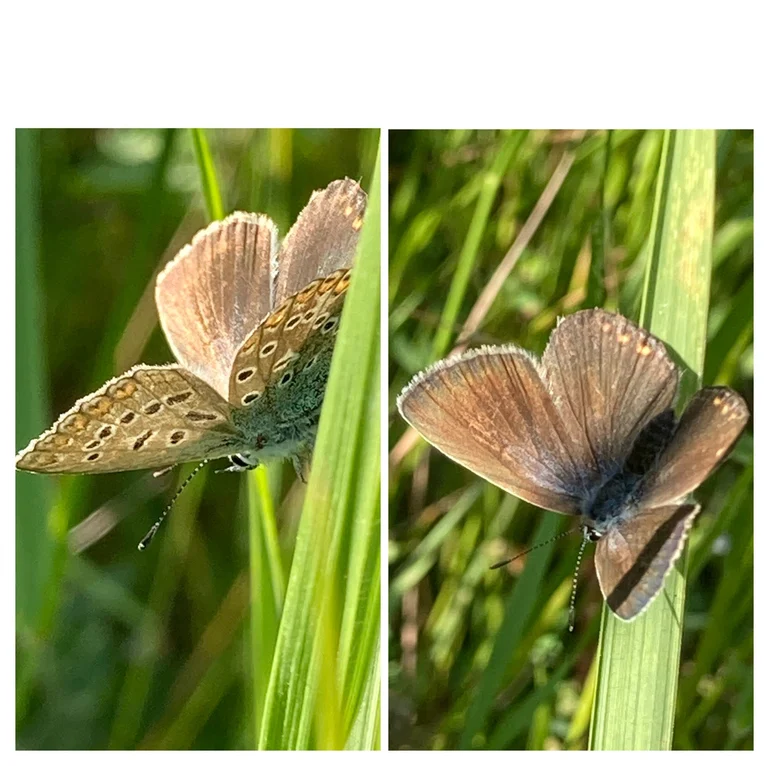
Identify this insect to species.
Polyommatus icarus
